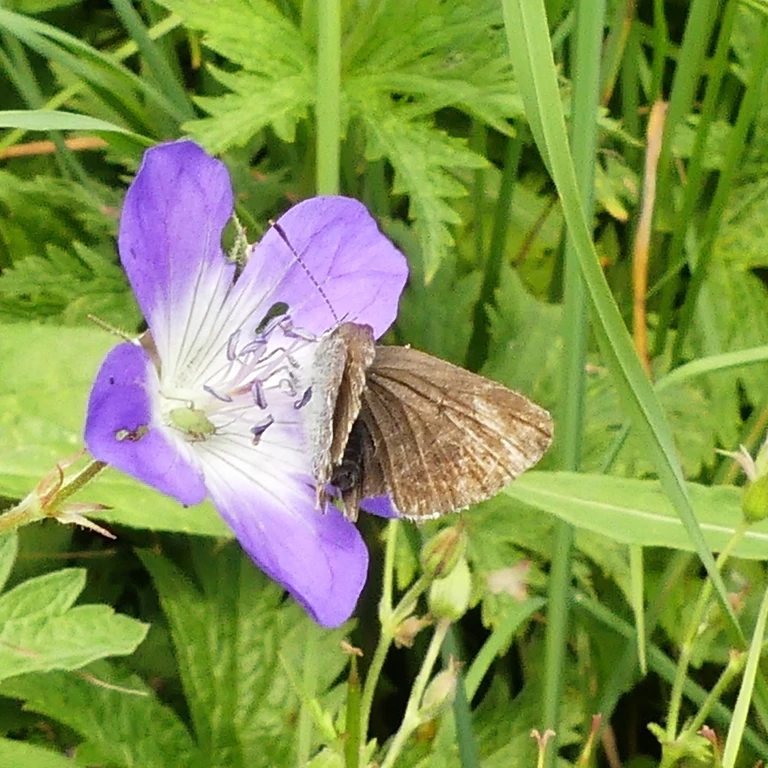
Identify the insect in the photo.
Eumedonia eumedon
